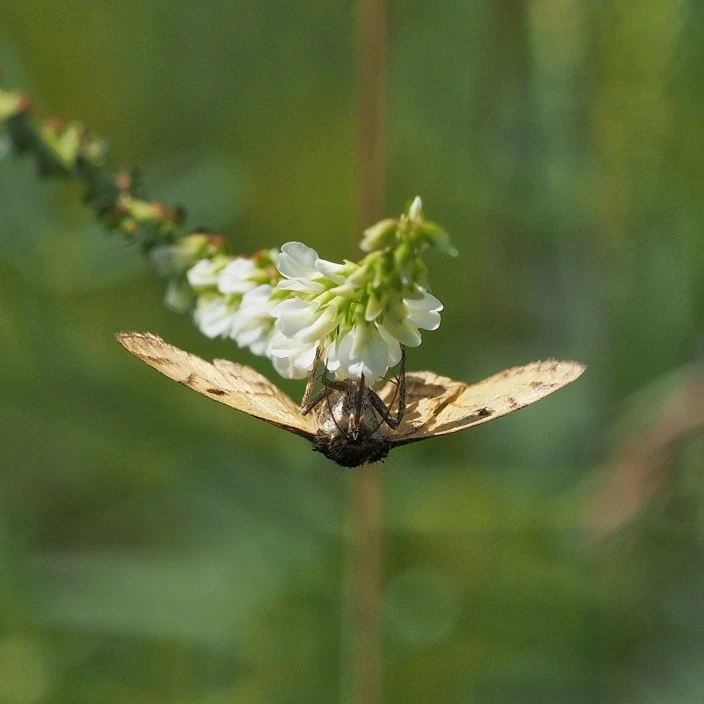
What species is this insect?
Euclidia glyphica
